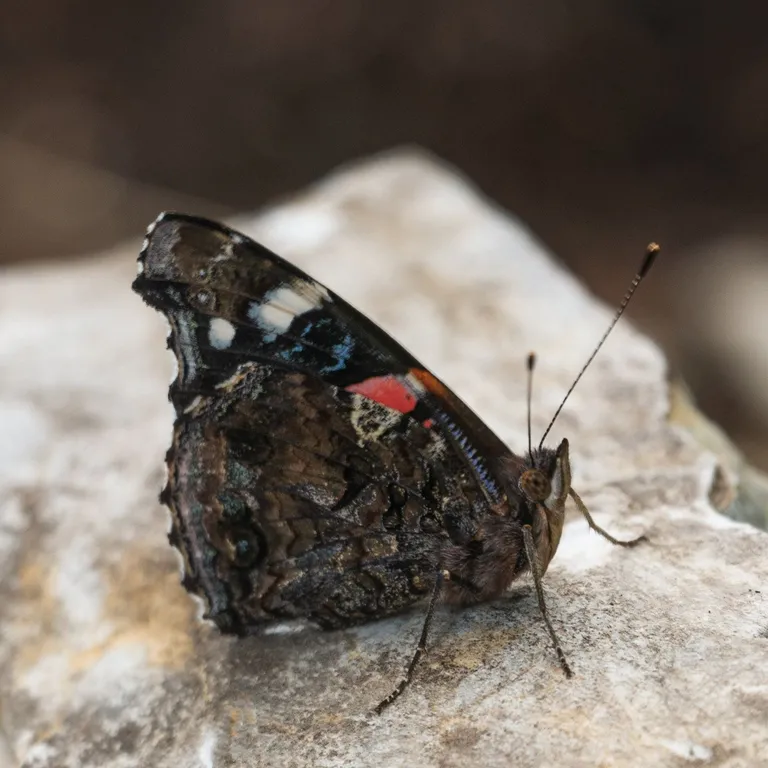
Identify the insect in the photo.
Vanessa atalanta
